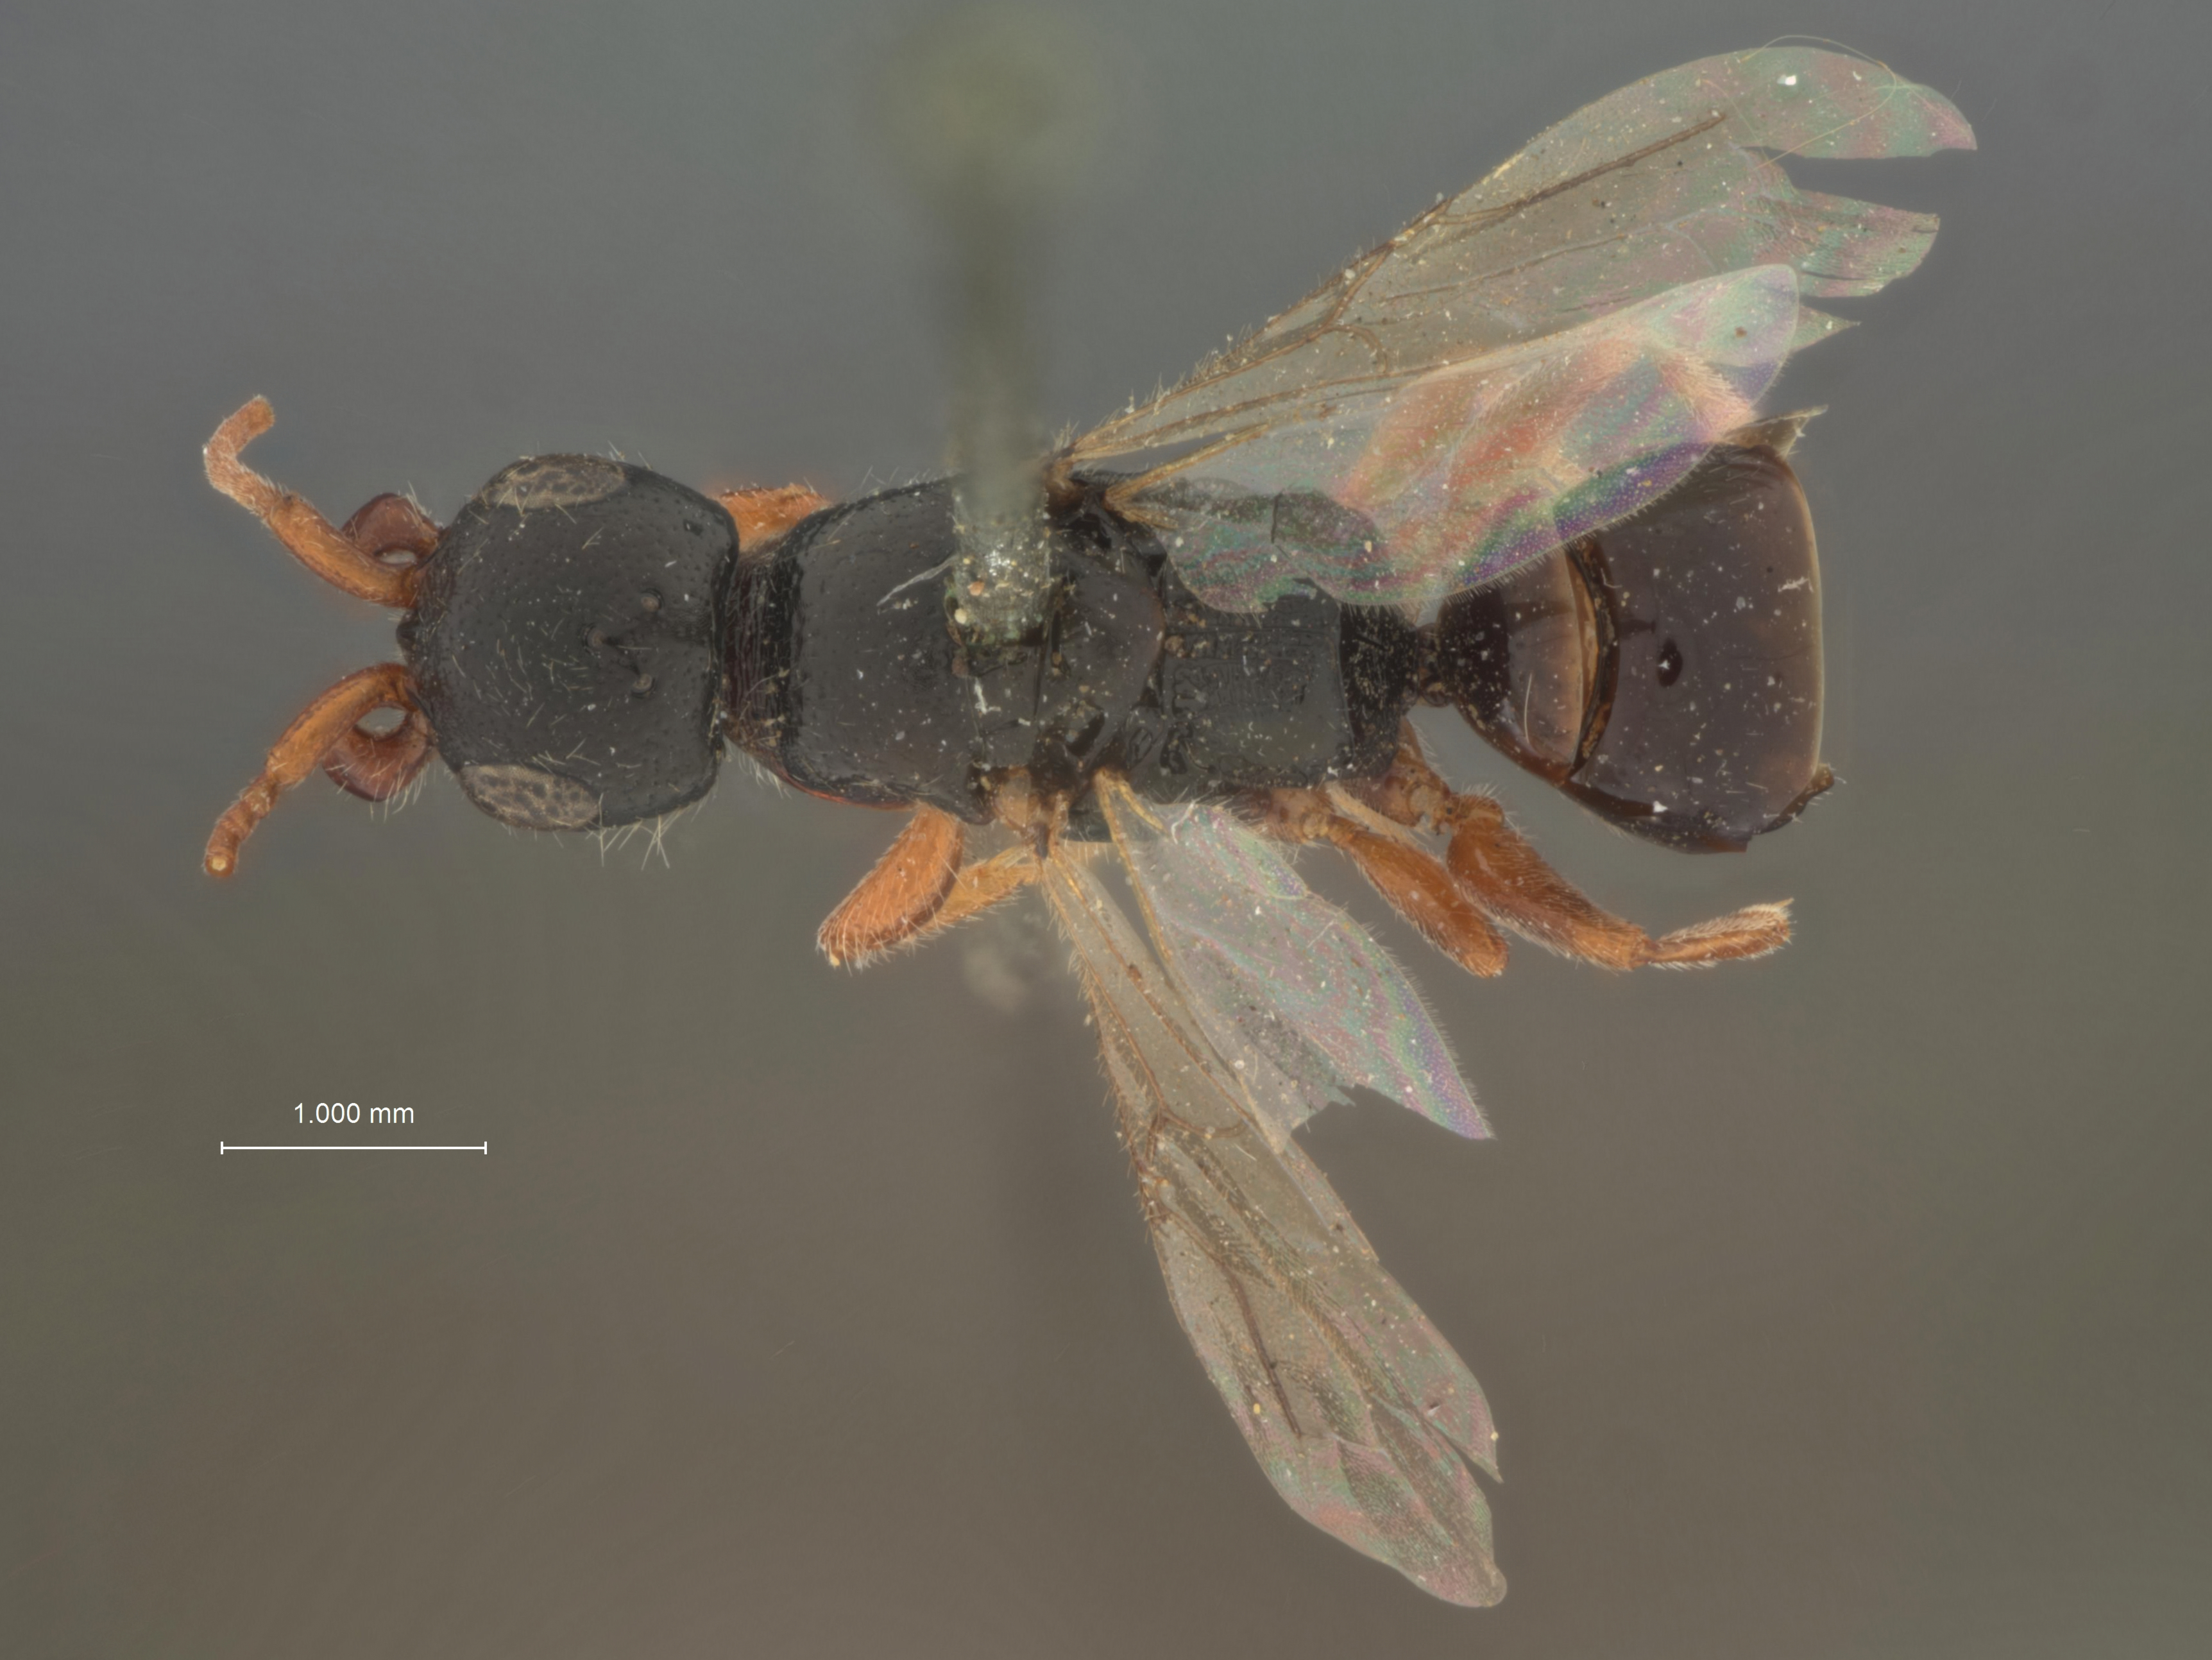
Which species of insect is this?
Epyris megacephalus
